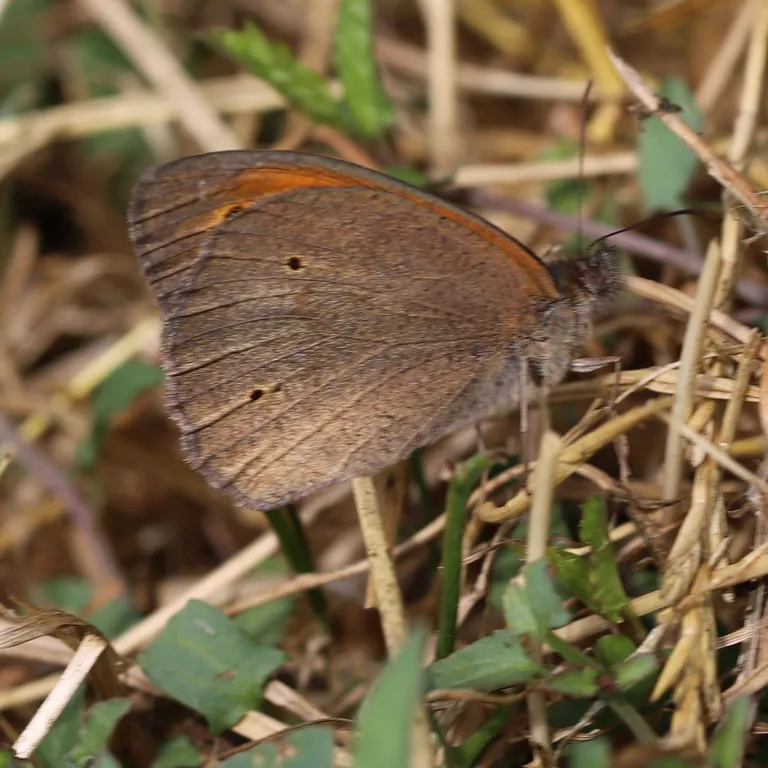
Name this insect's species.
Maniola jurtina
